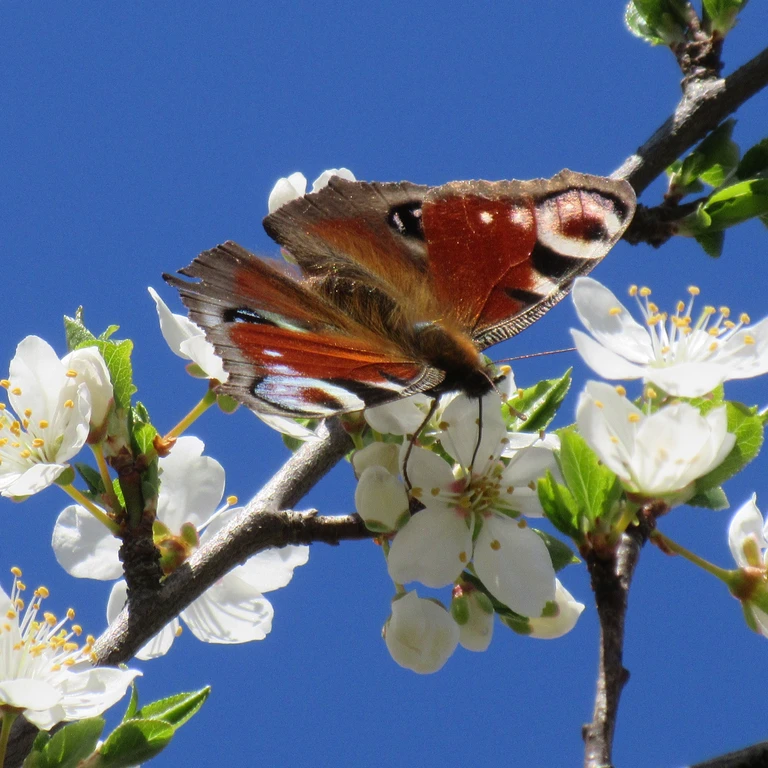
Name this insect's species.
Aglais io
